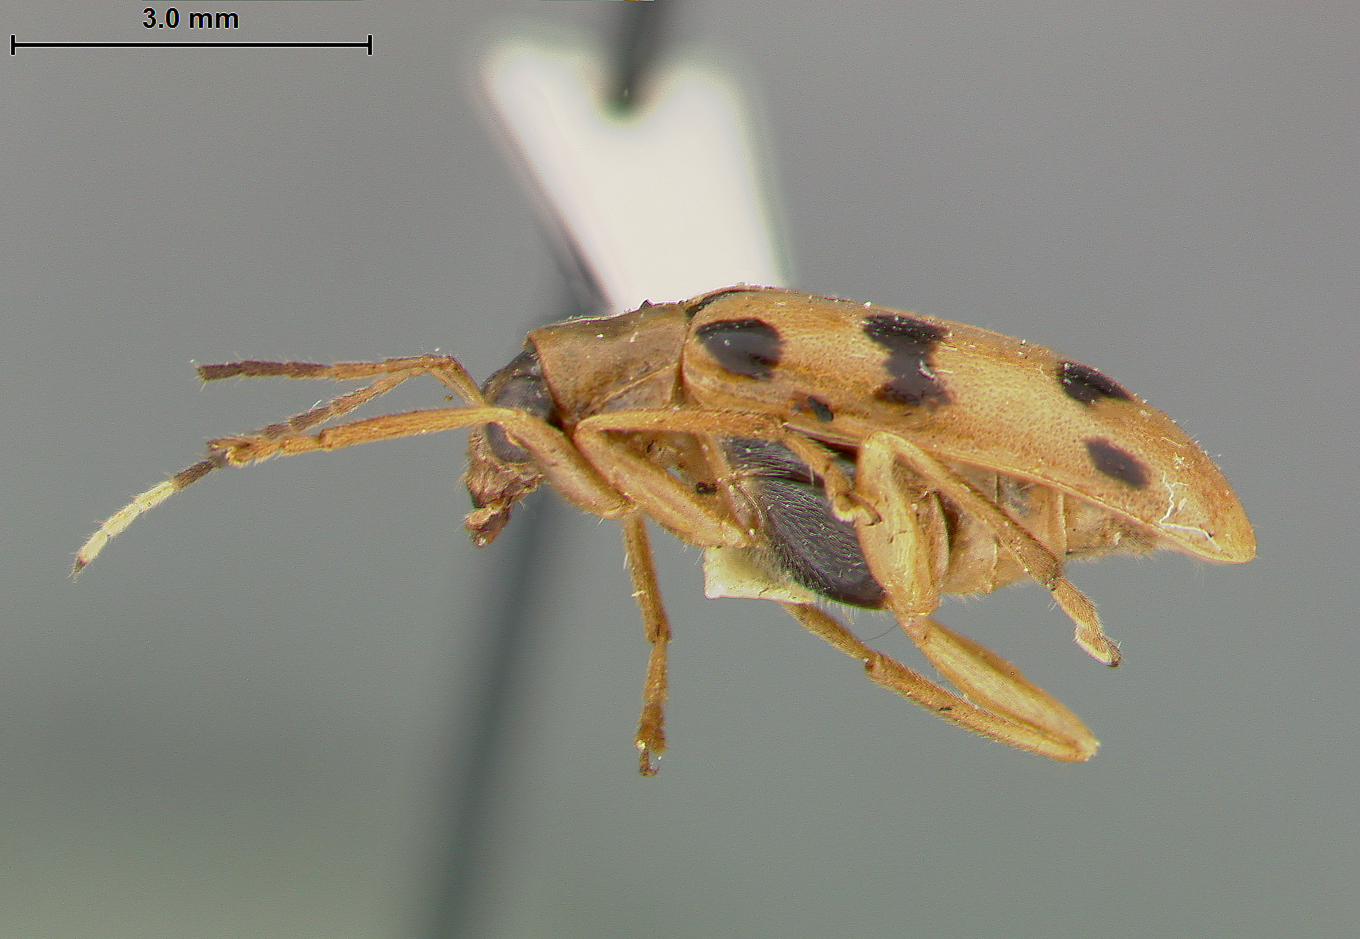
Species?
Neobrotica colombiensis
